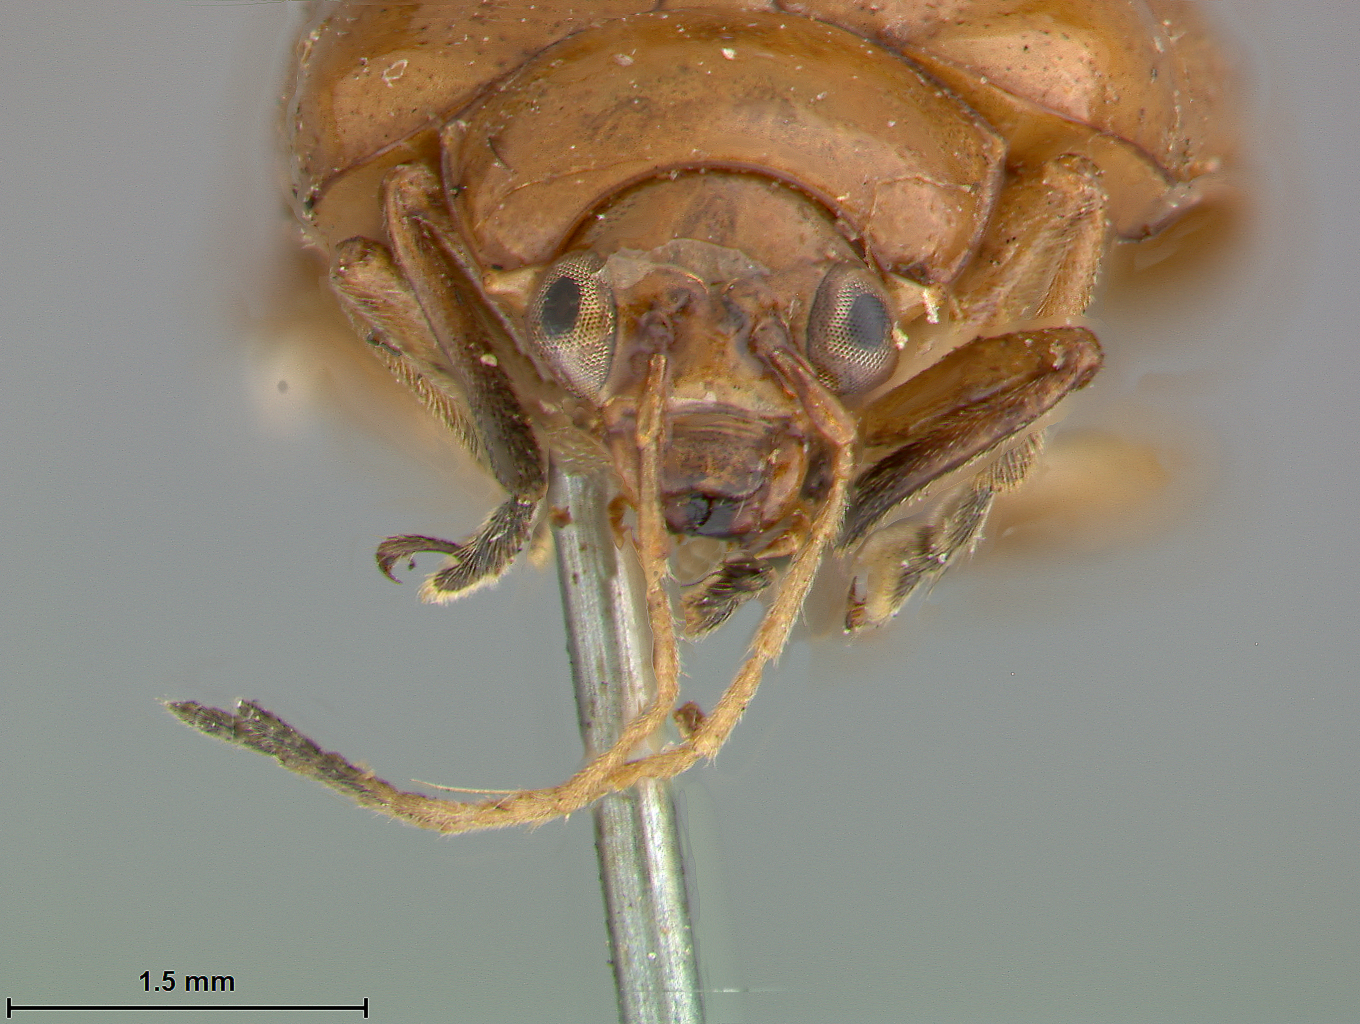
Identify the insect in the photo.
Dercetes variipes
